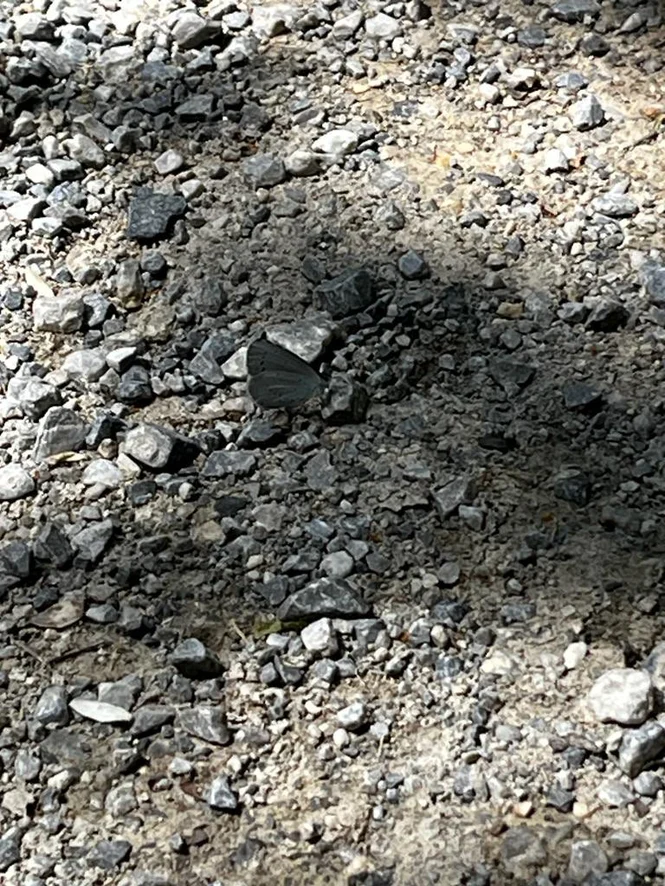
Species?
Celastrina argiolus
